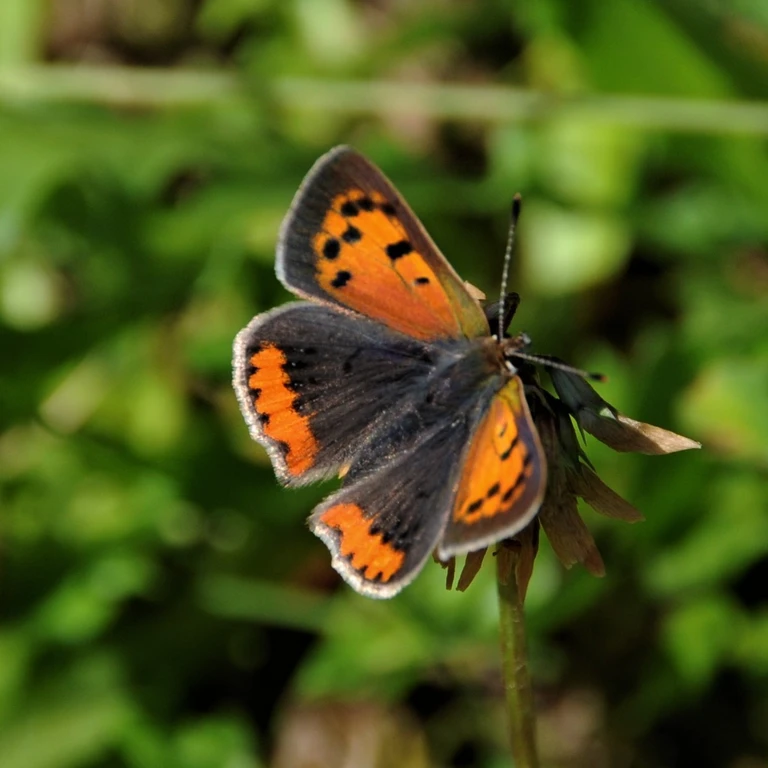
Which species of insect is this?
Lycaena phlaeas
